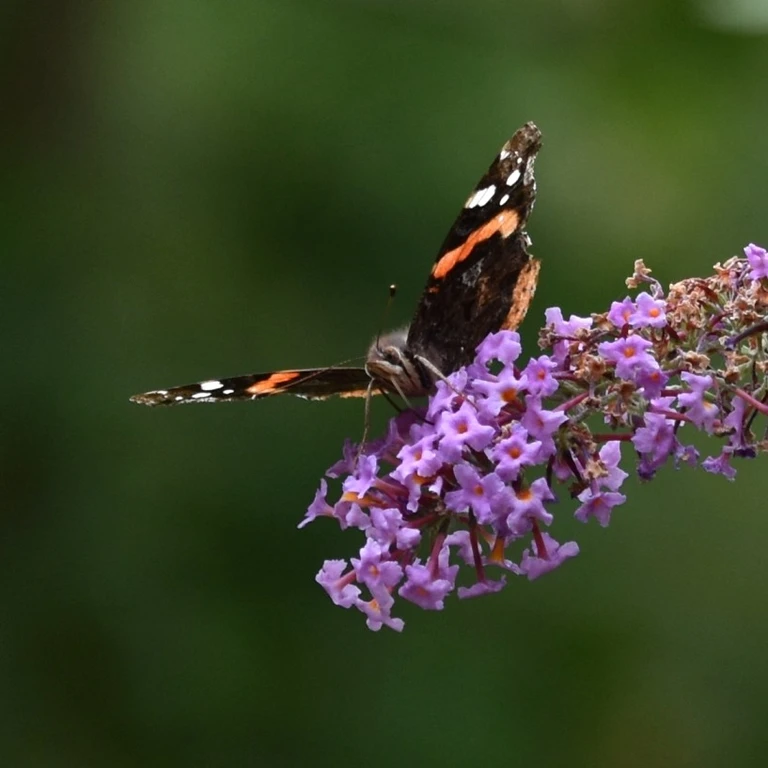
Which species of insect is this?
Vanessa atalanta
